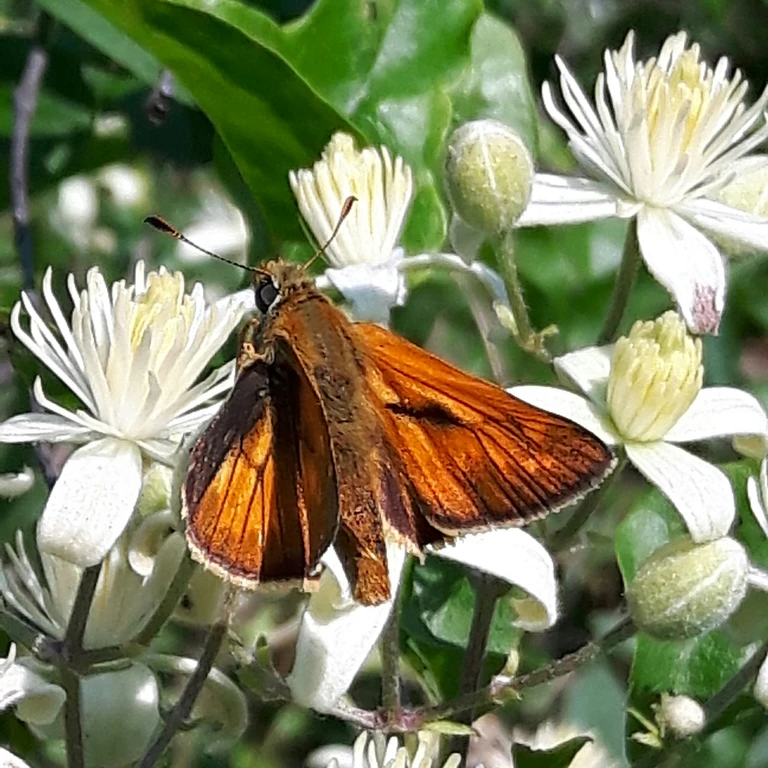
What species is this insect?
Ochlodes sylvanus (also Ochlodes venata)
